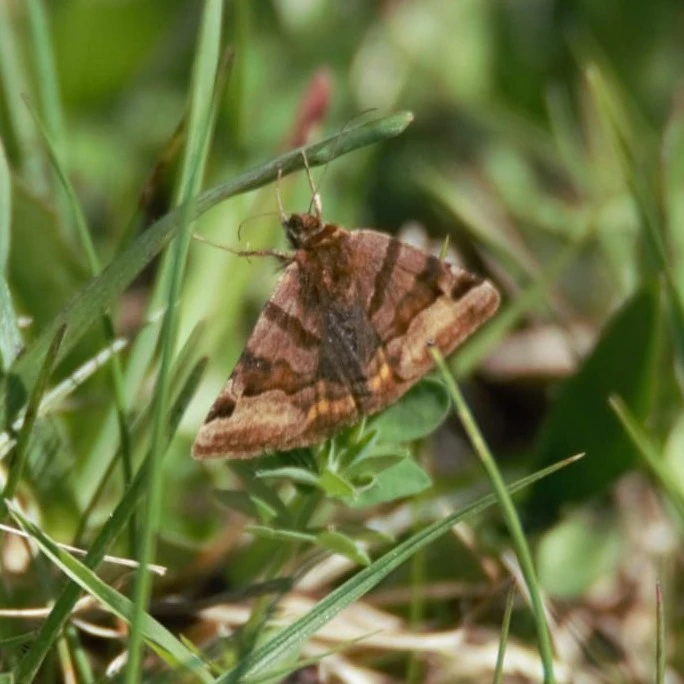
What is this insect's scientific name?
Euclidia glyphica
